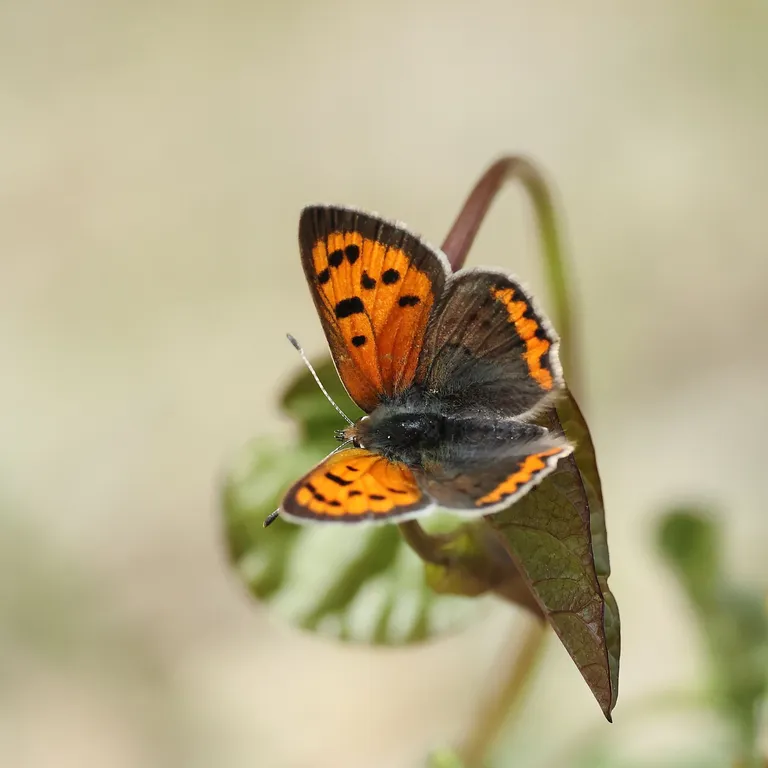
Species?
Lycaena phlaeas
